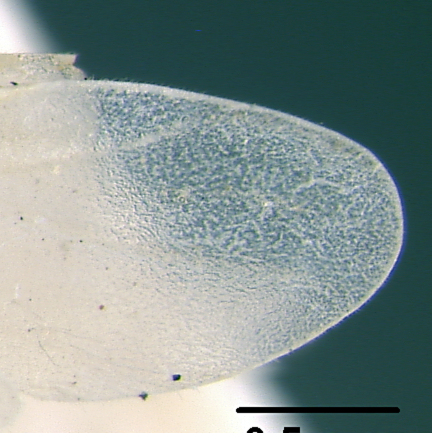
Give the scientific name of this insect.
Wheeleria santschii
